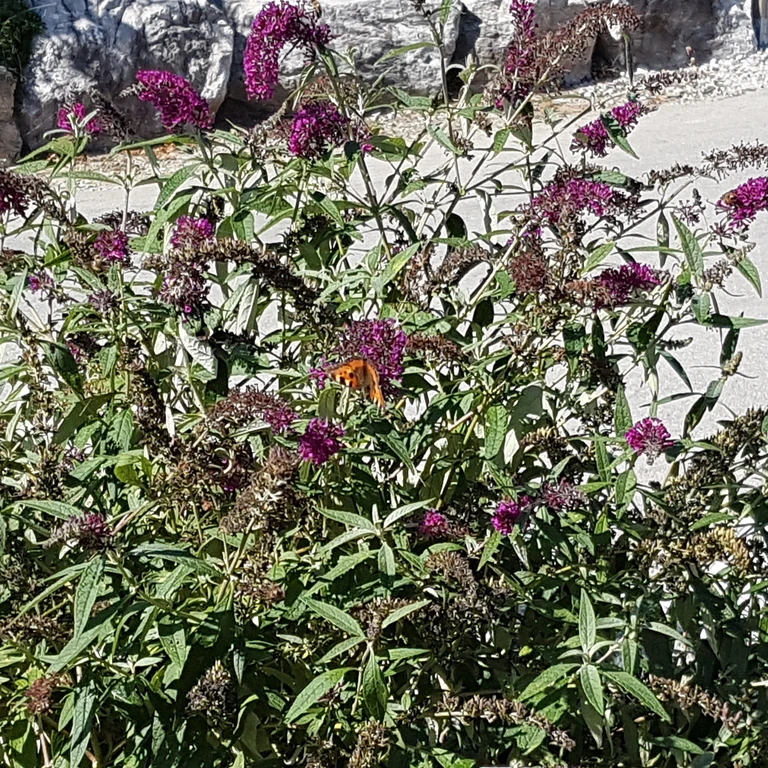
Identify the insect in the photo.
Aglais urticae
